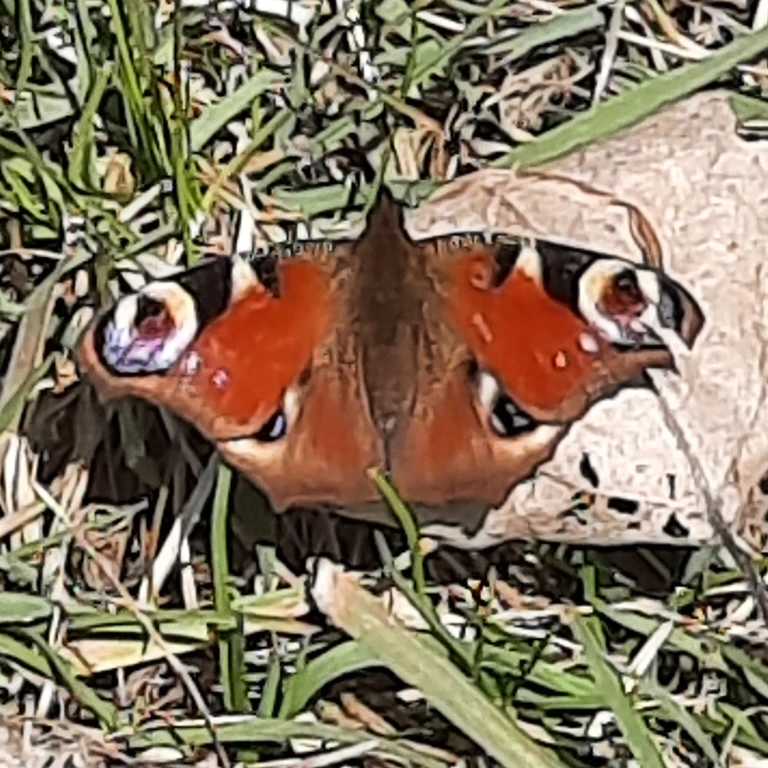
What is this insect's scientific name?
Aglais io
